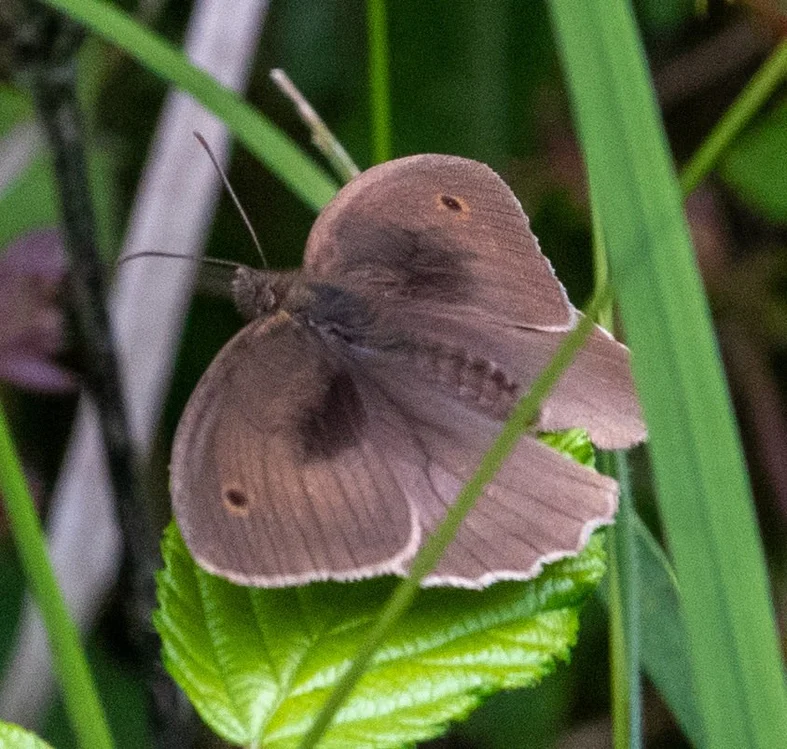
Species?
Maniola jurtina
